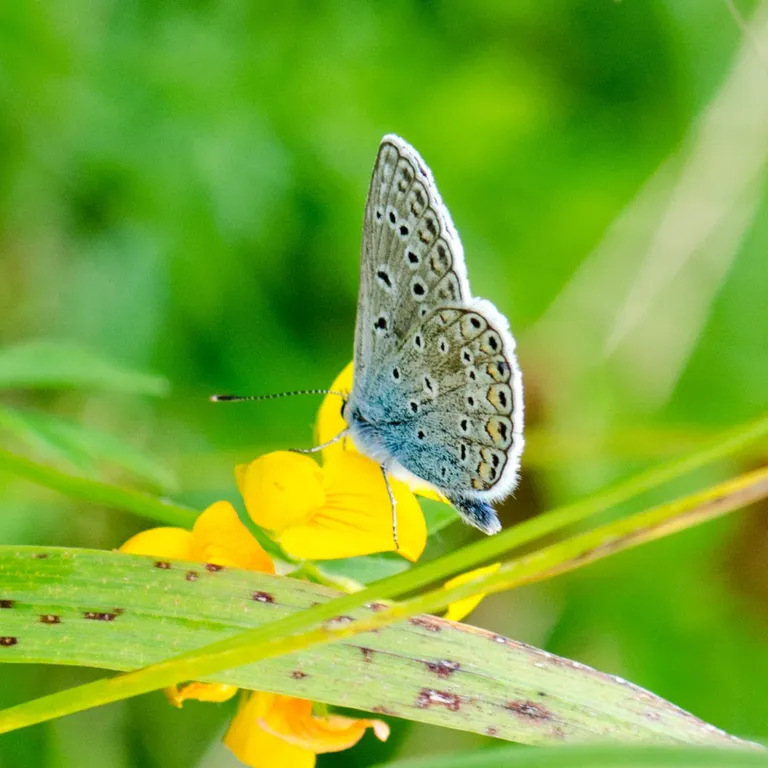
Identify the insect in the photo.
Polyommatus icarus
